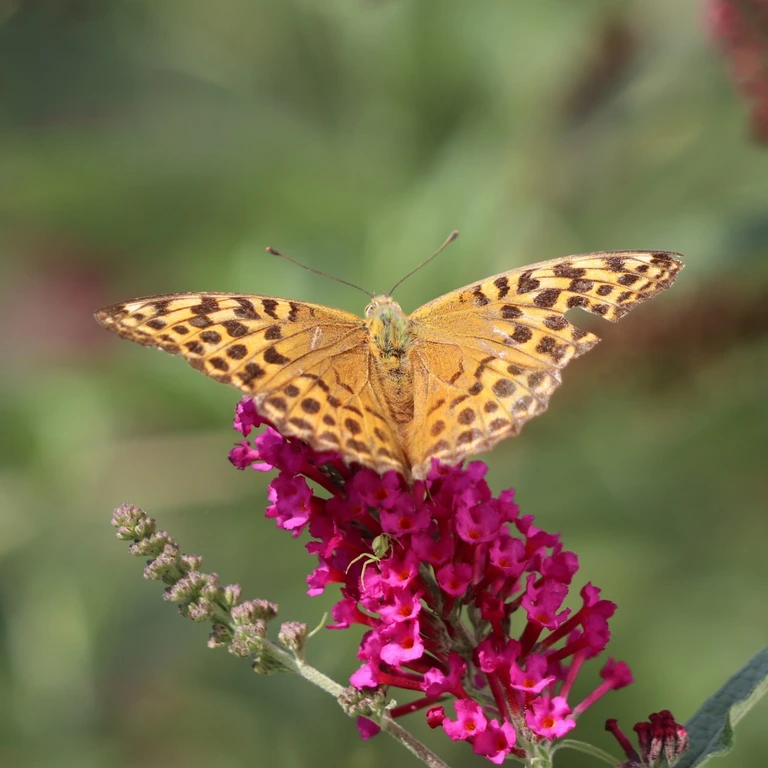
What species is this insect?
Argynnis paphia
